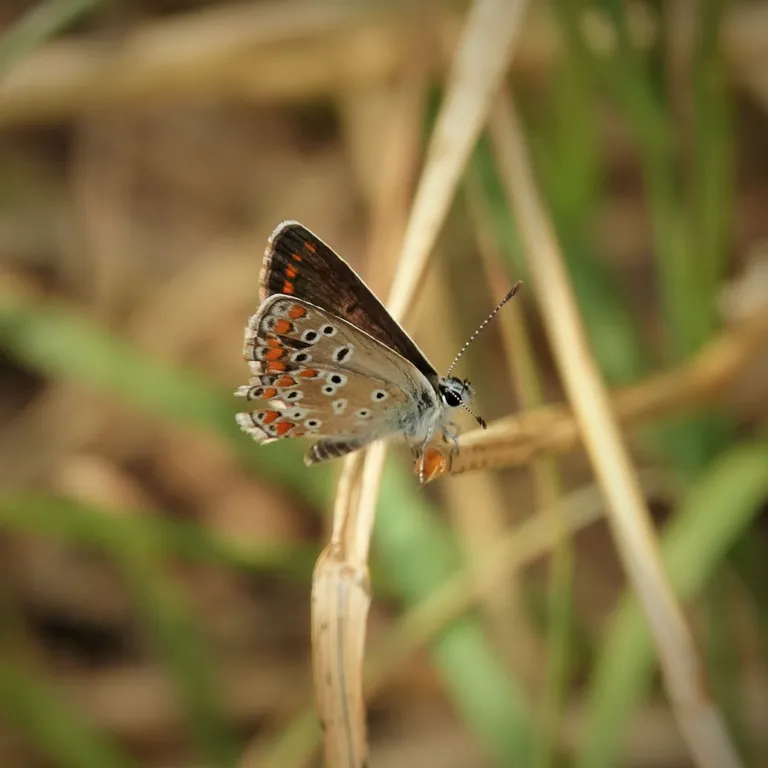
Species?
Aricia agestis/artaxerxes
